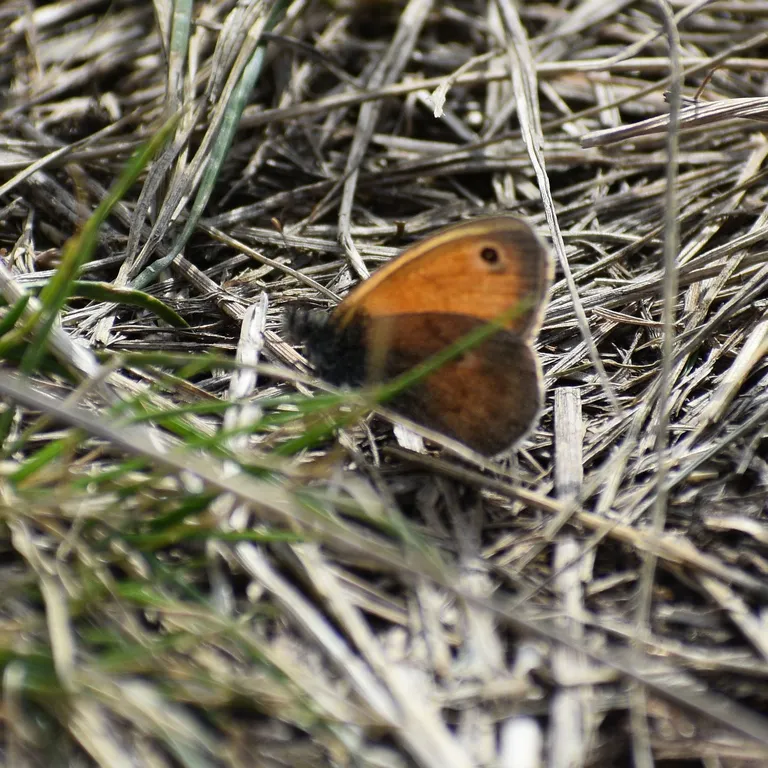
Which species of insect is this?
Coenonympha pamphilus
